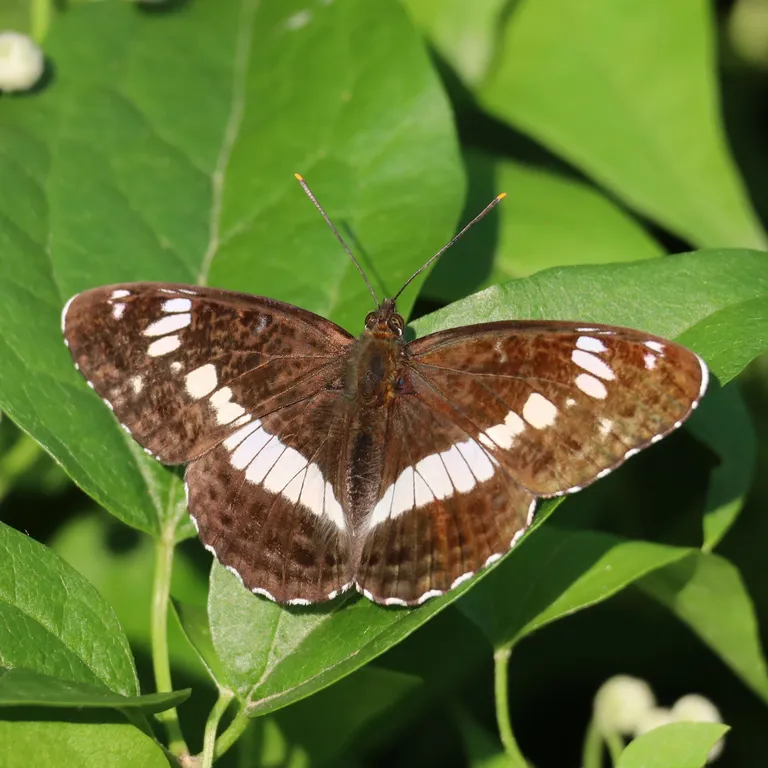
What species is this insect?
Limenitis camilla (also Ladoga camilla)
